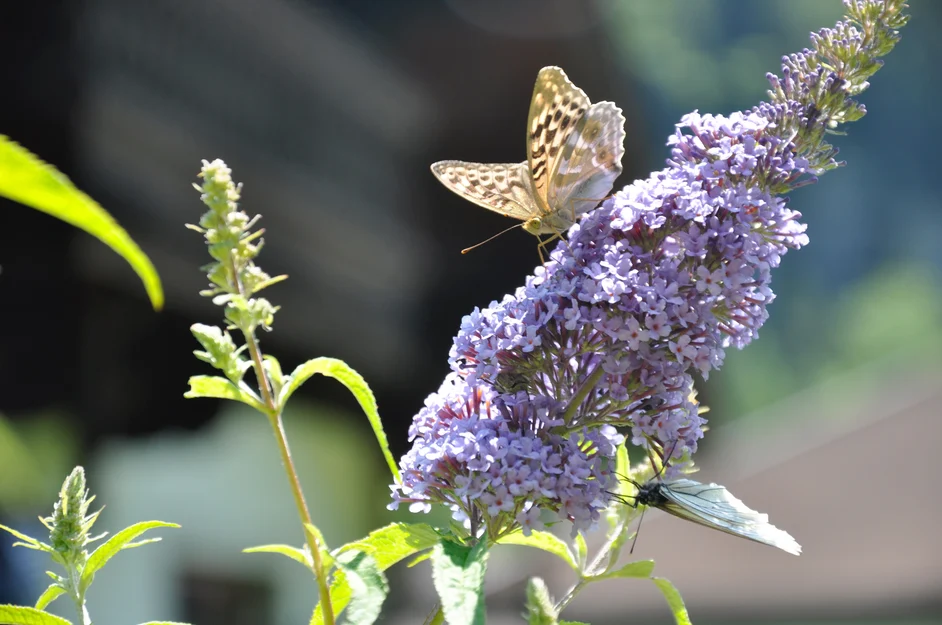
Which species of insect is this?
Argynnis paphia
